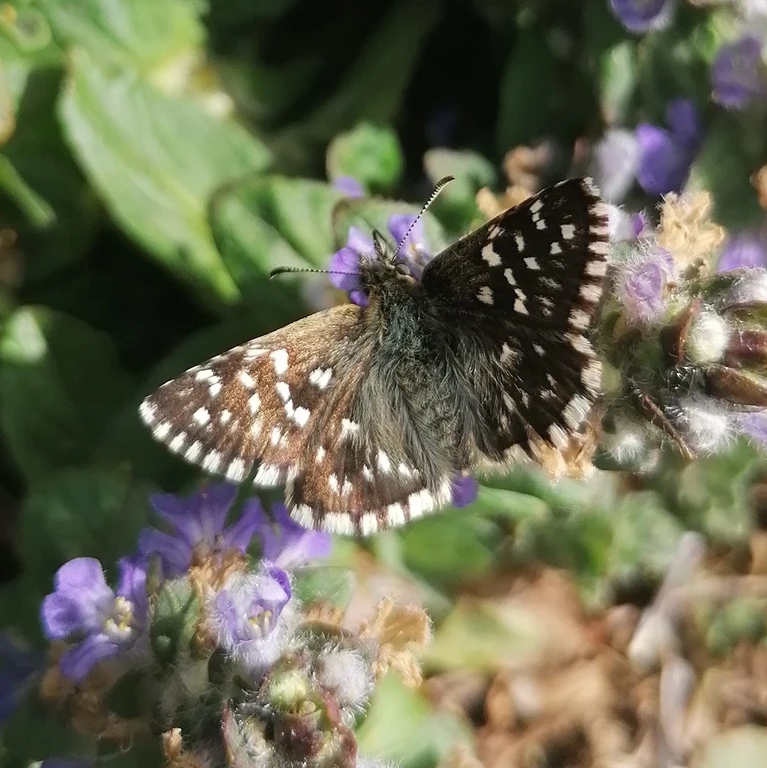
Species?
Pyrgus malvae
